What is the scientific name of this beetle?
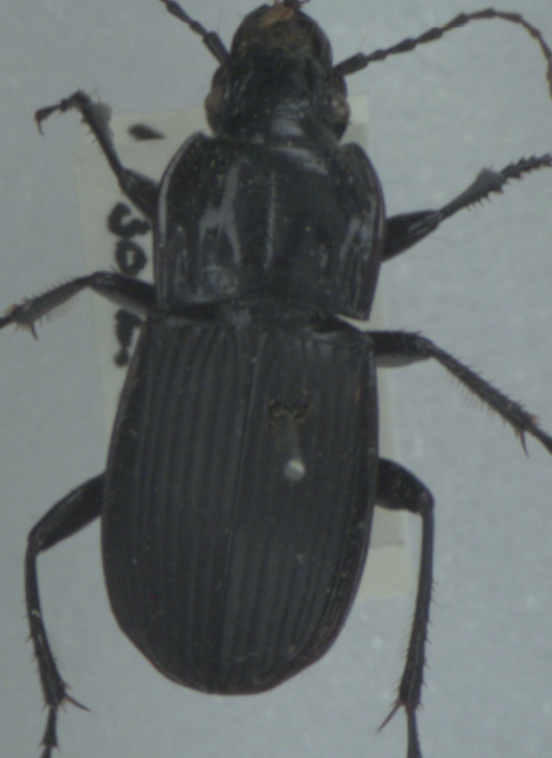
Abax parallelepipedus
